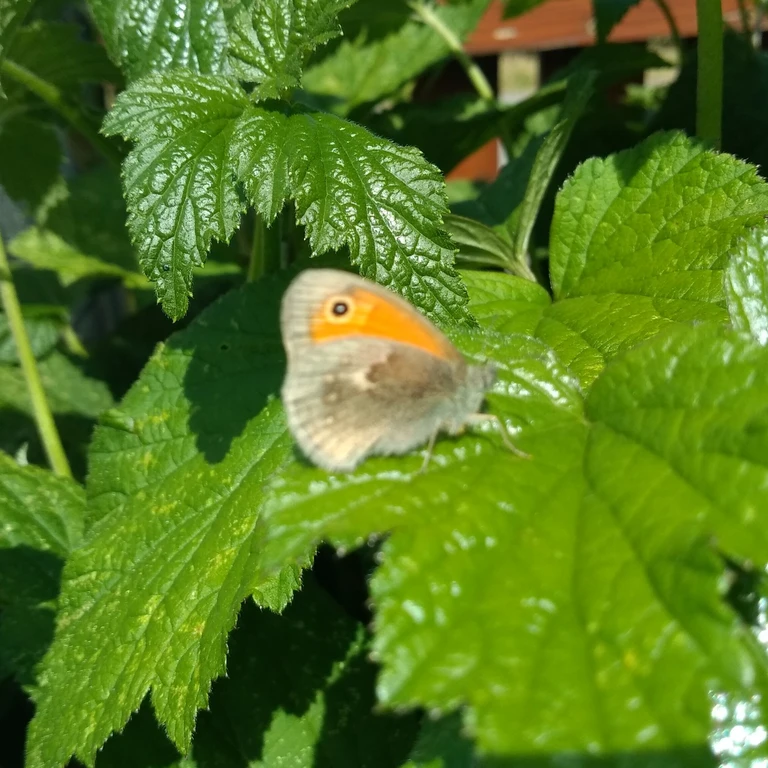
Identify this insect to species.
Coenonympha pamphilus
